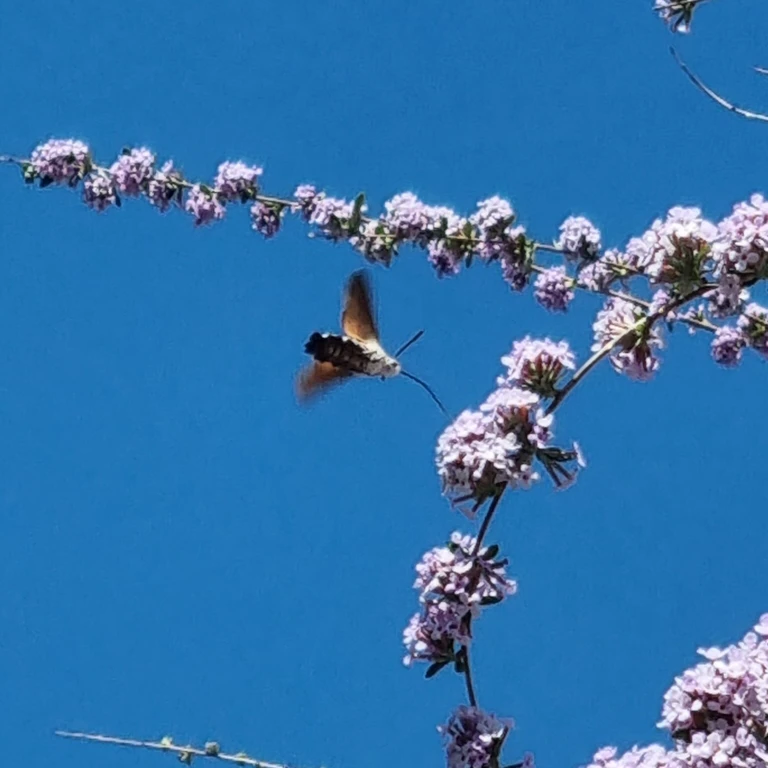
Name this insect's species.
Macroglossum stellatarum
